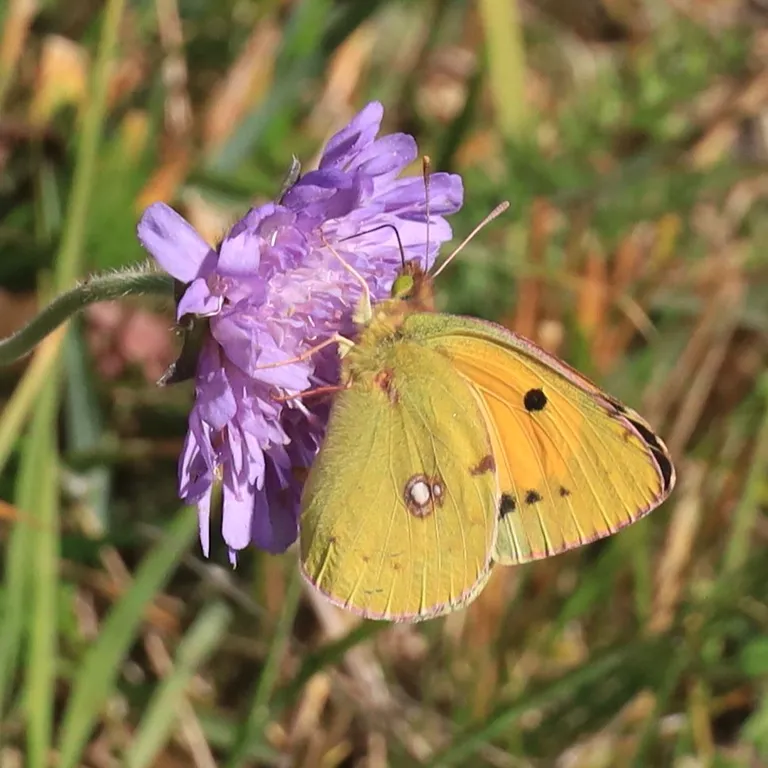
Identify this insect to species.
Colias croceus
